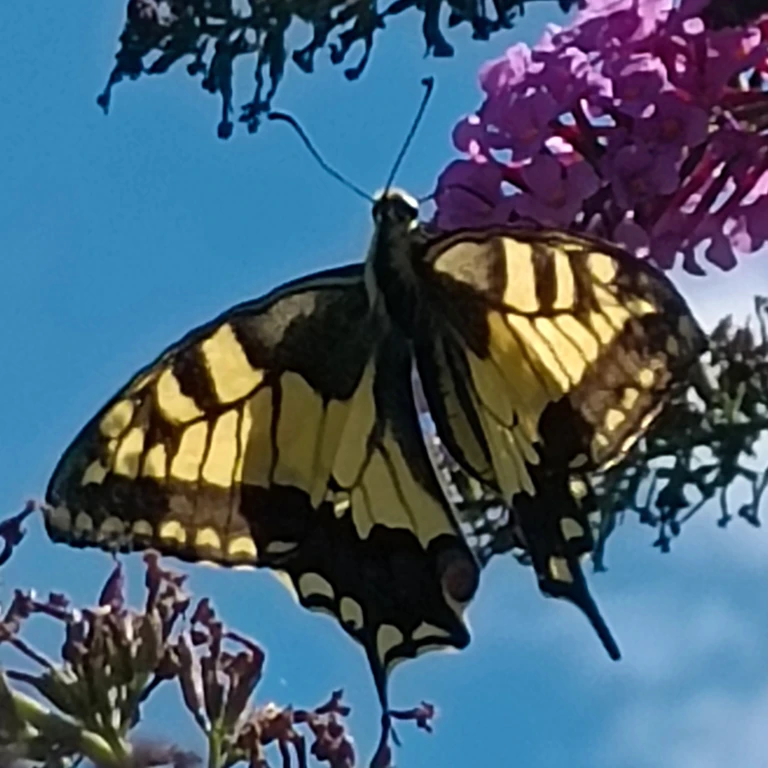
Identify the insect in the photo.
Papilio machaon
